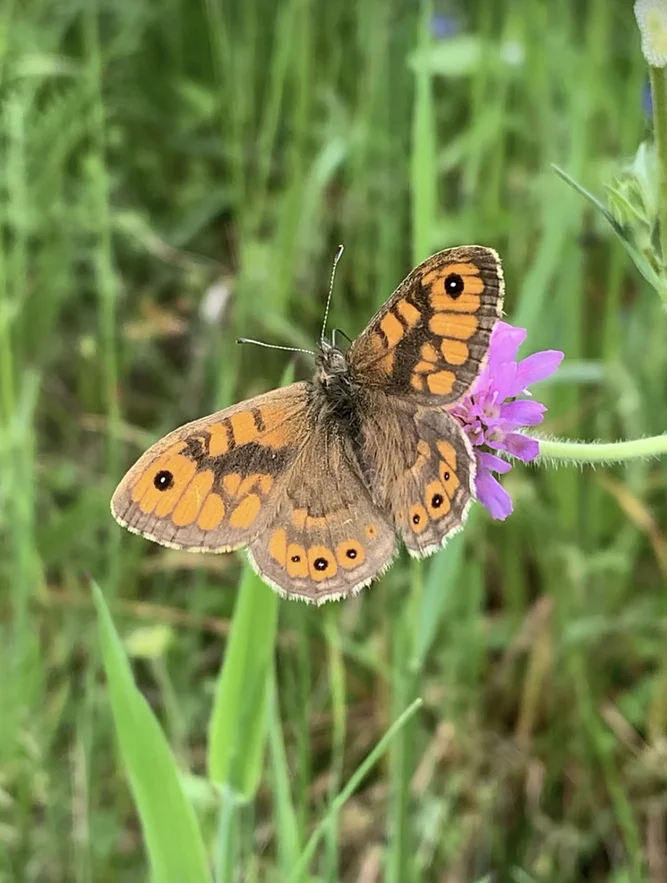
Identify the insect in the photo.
Lasiommata megera (also Pararge megera)
